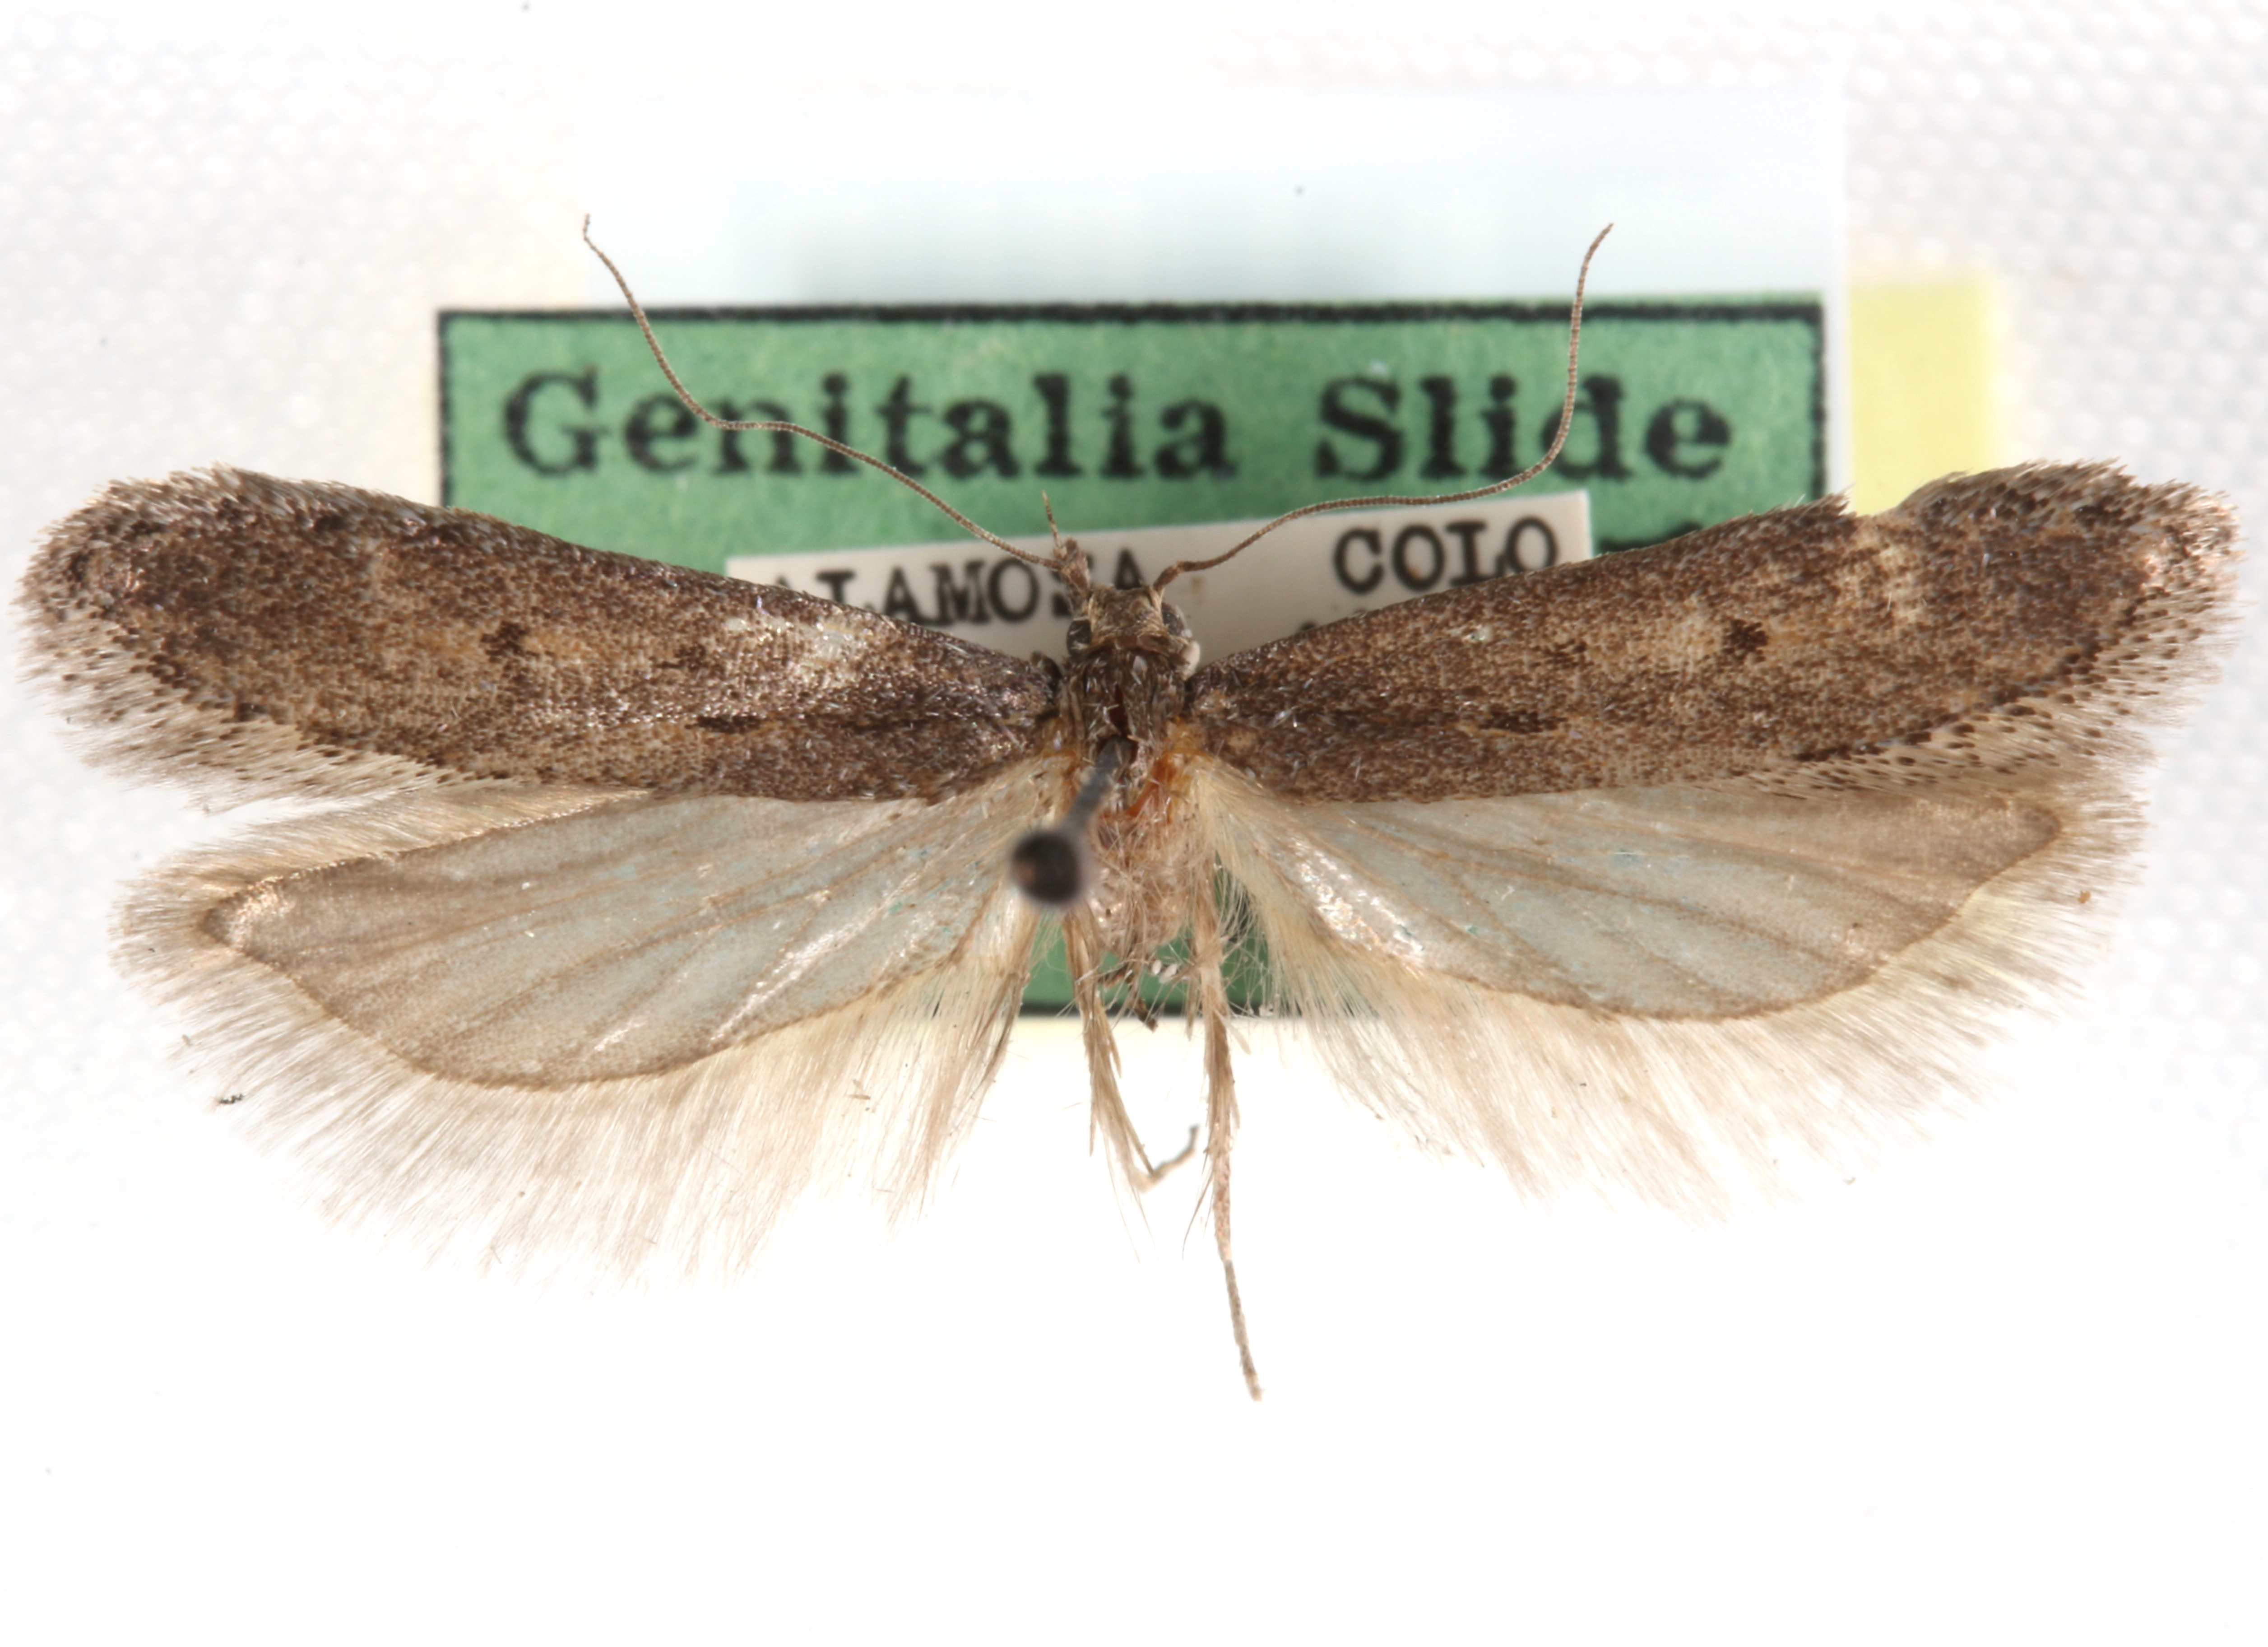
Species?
Chionodes cusor
